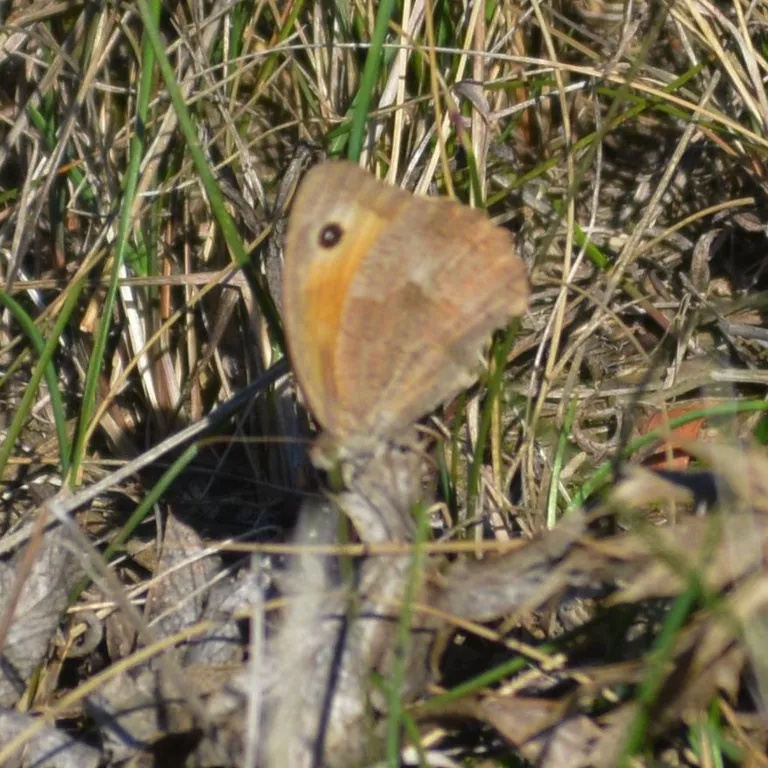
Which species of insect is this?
Maniola jurtina
